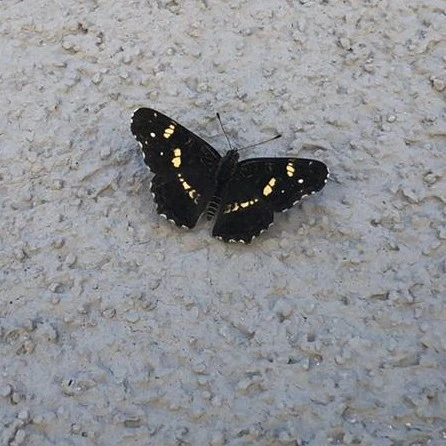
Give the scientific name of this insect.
Araschnia levana
